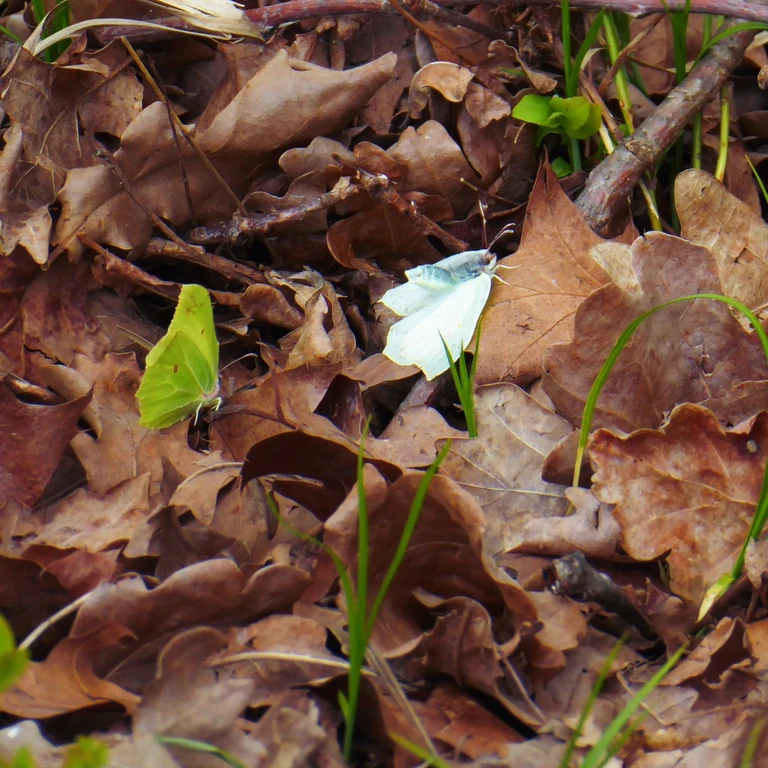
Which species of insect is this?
Gonepteryx rhamni
